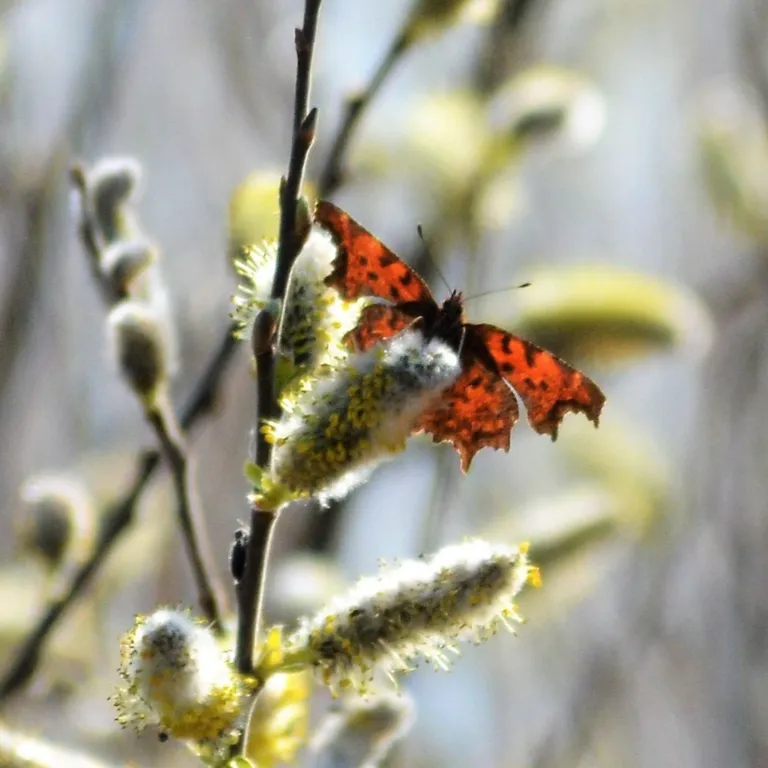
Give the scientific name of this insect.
Polygonia c-album
